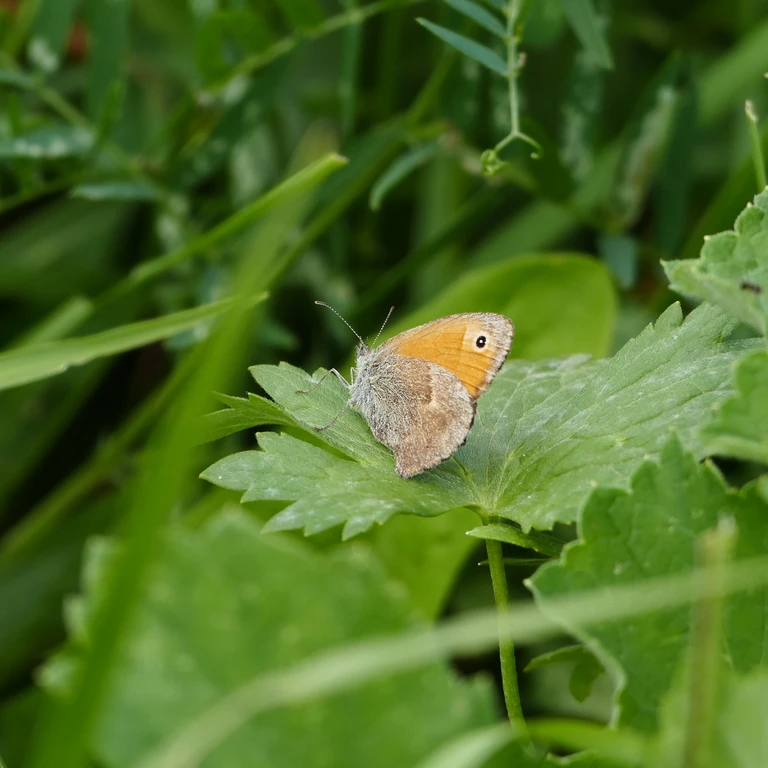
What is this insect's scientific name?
Coenonympha pamphilus
